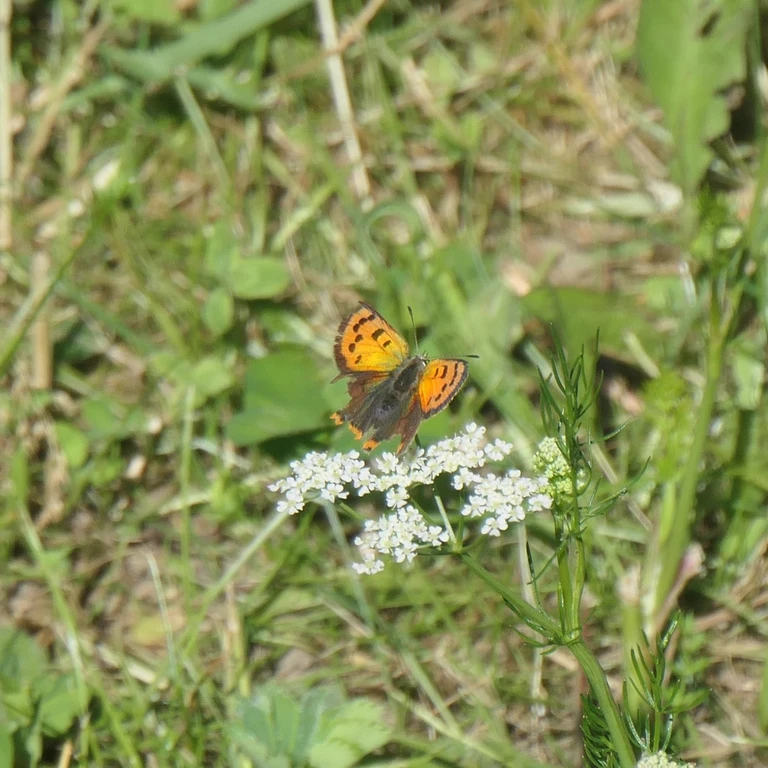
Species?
Lycaena phlaeas
